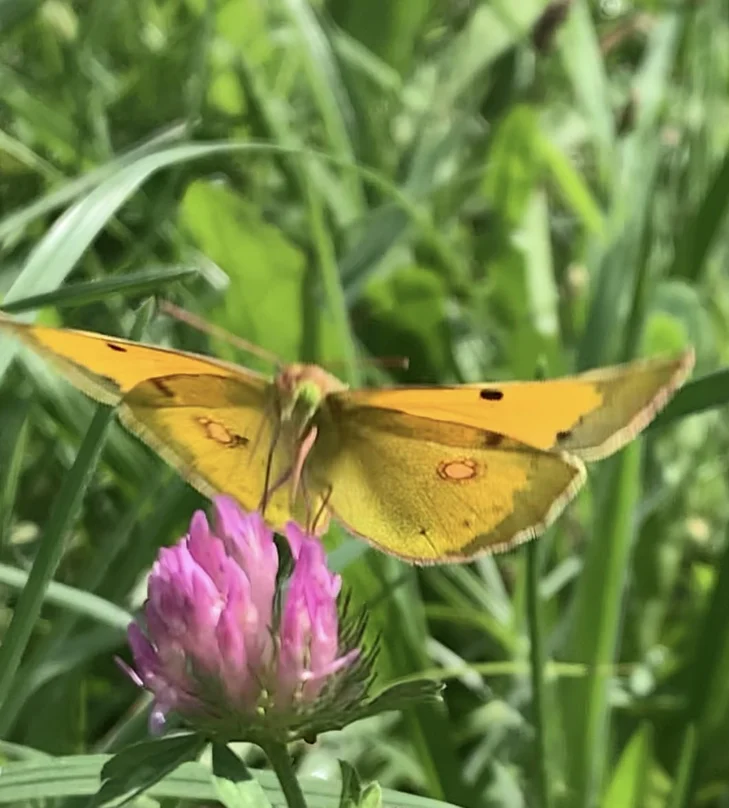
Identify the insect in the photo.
Colias croceus
